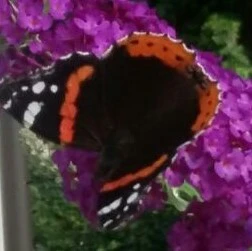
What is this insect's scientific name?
Vanessa atalanta
